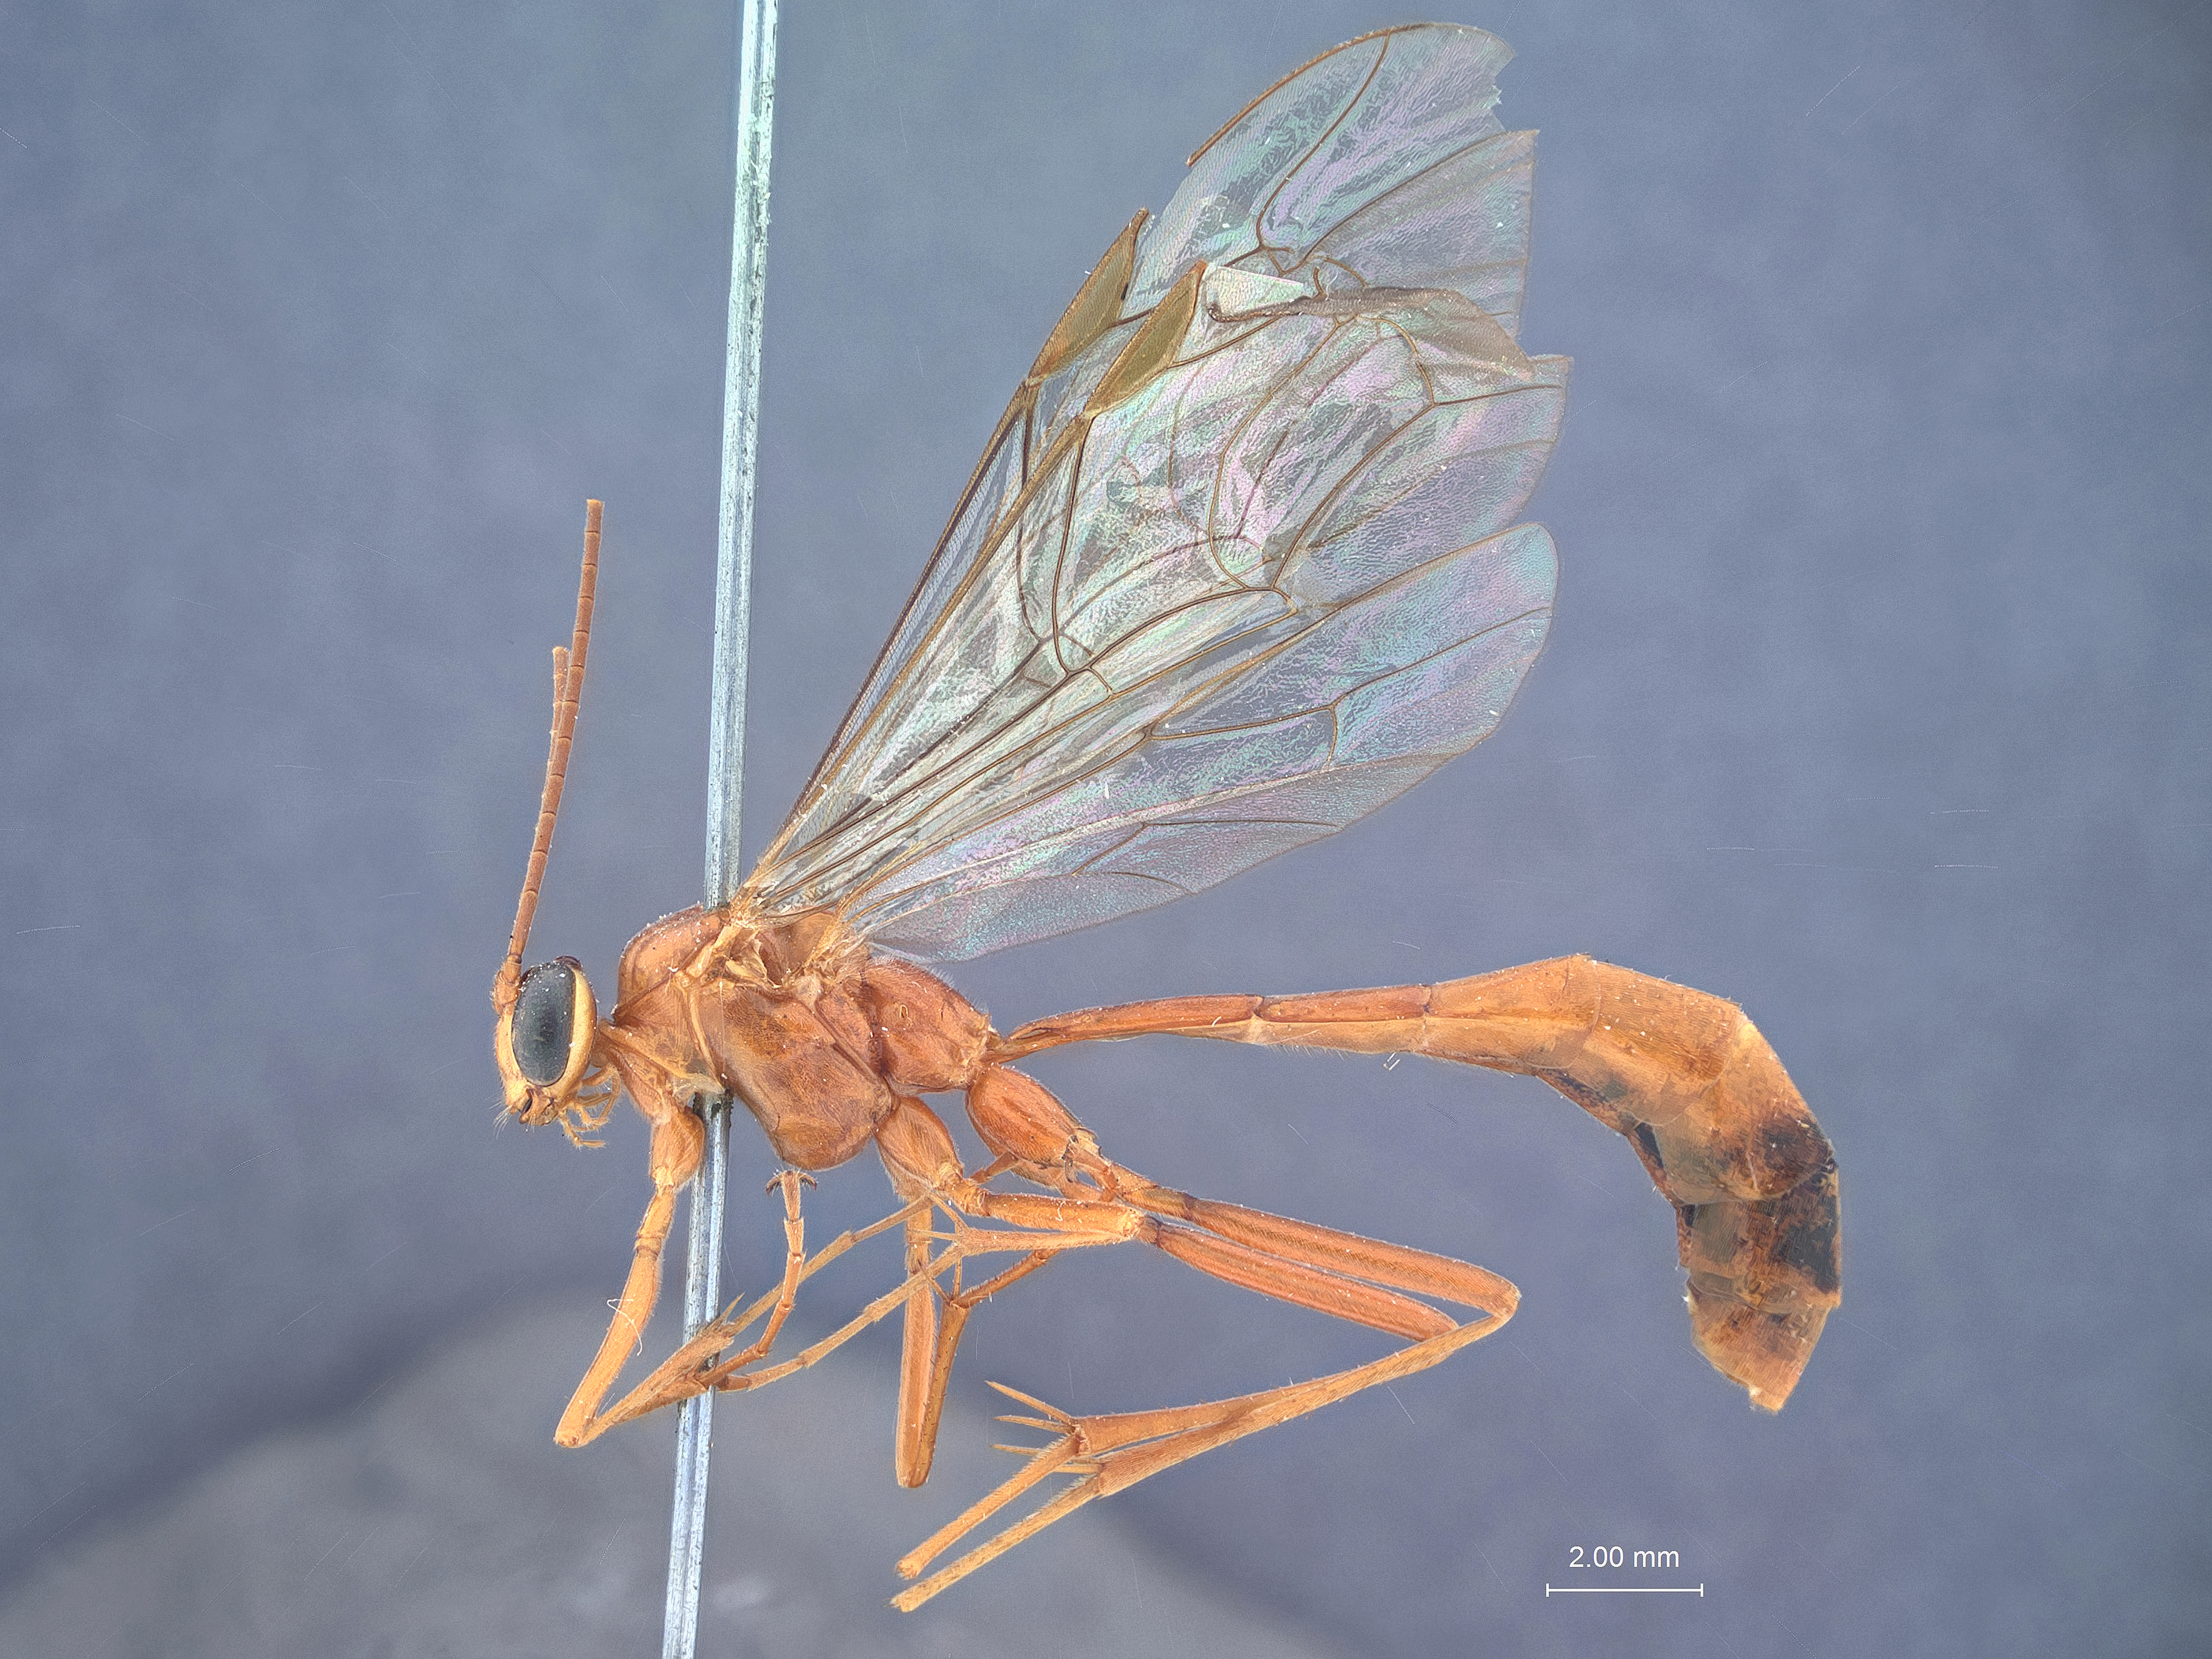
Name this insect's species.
Netelia lativectus
